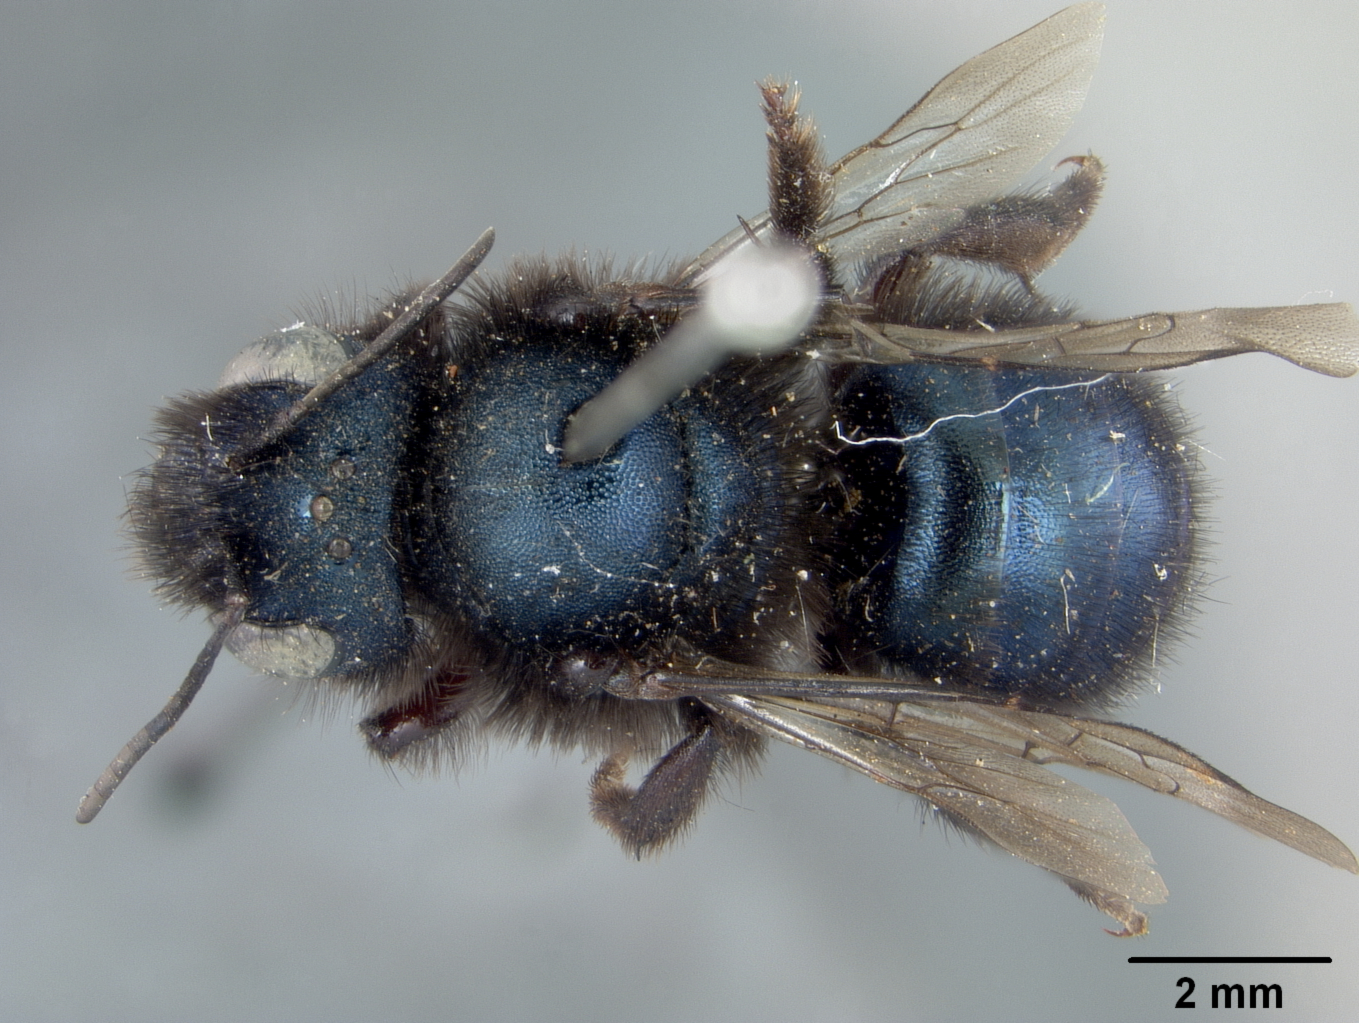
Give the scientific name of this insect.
Osmia casta
